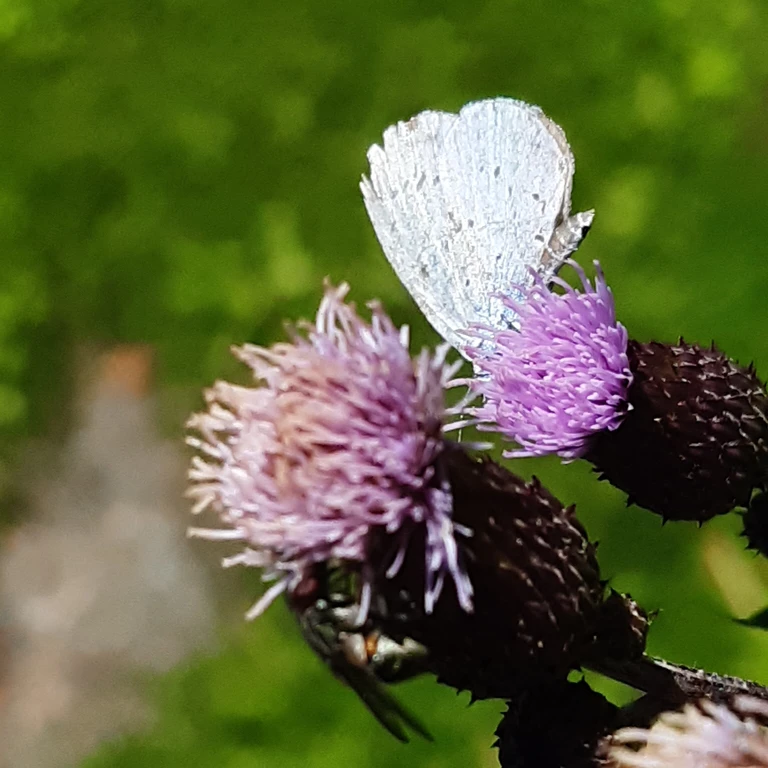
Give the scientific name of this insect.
Celastrina argiolus
